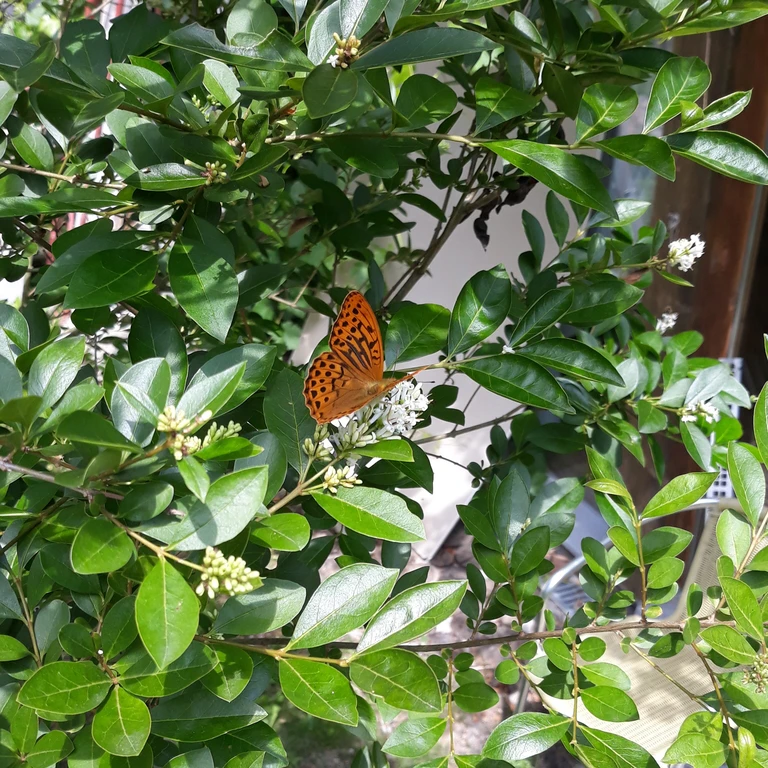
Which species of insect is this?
Argynnis paphia
